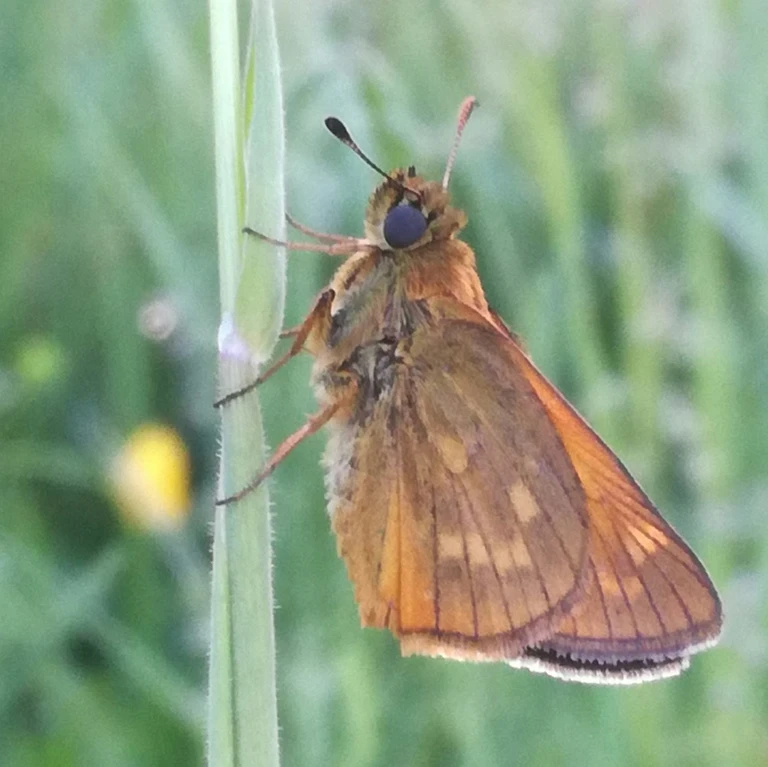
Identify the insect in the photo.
Ochlodes sylvanus (also Ochlodes venata)
